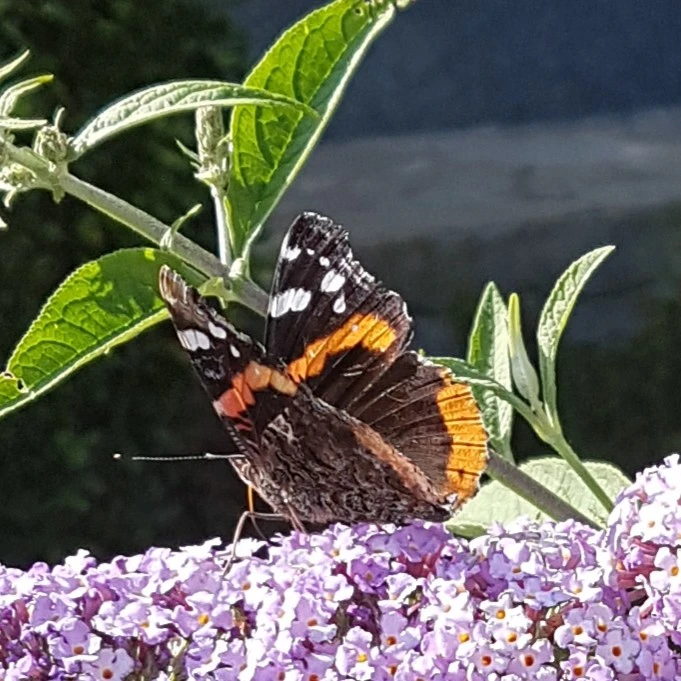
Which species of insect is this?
Vanessa atalanta
